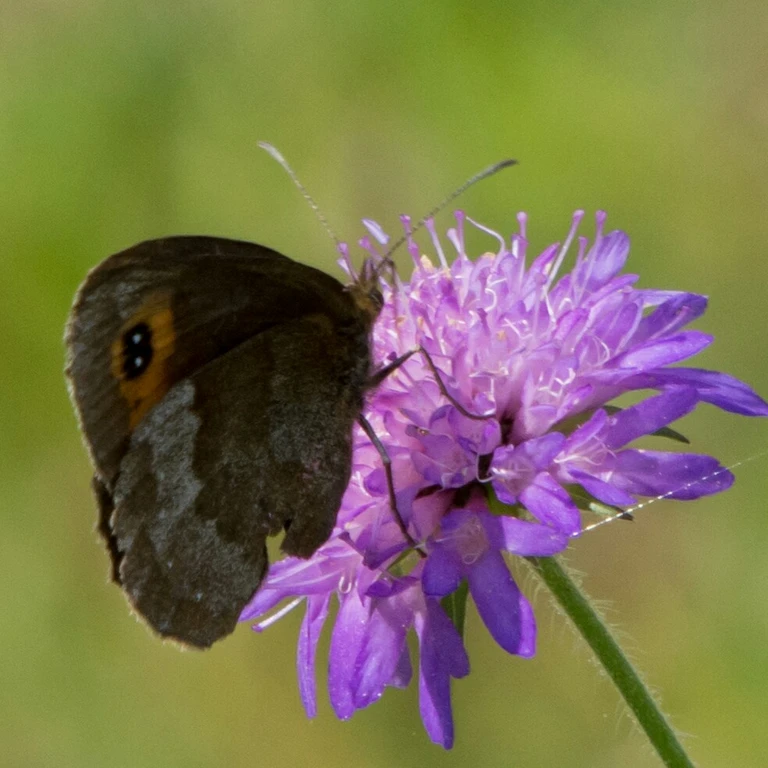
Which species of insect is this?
Erebia aethiops
